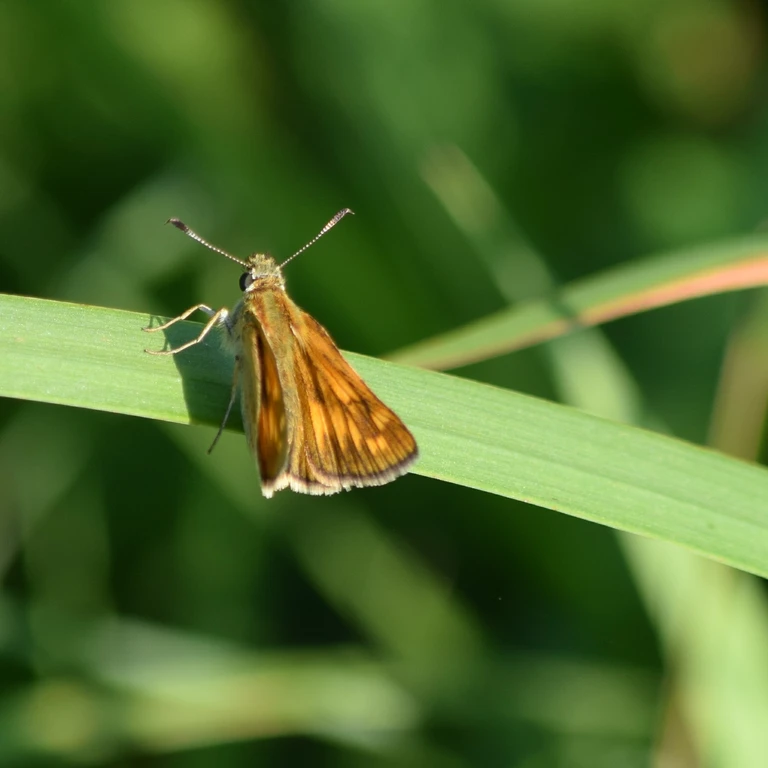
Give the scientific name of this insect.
Ochlodes sylvanus (also Ochlodes venata)
